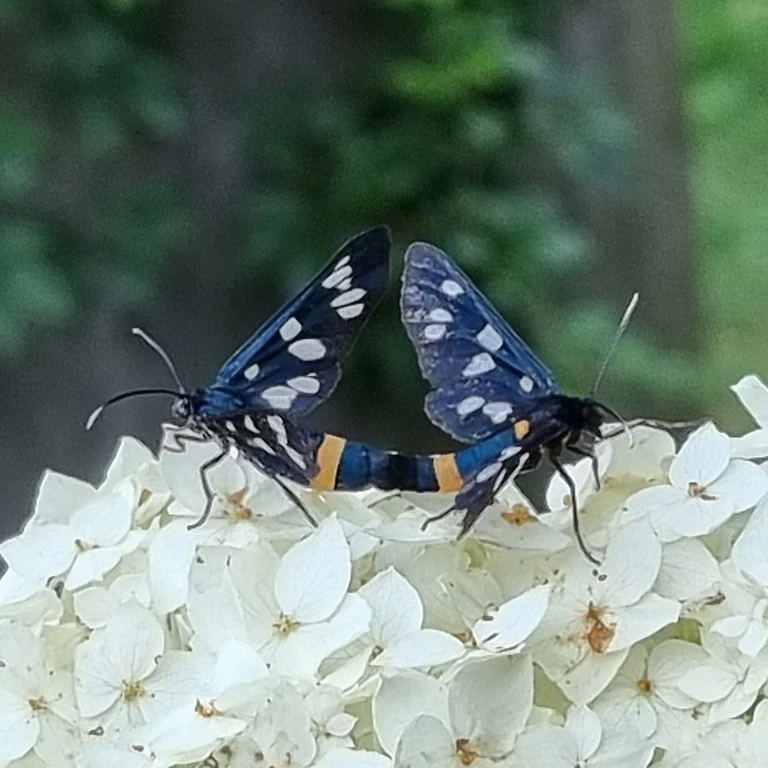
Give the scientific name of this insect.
Amata phegea
